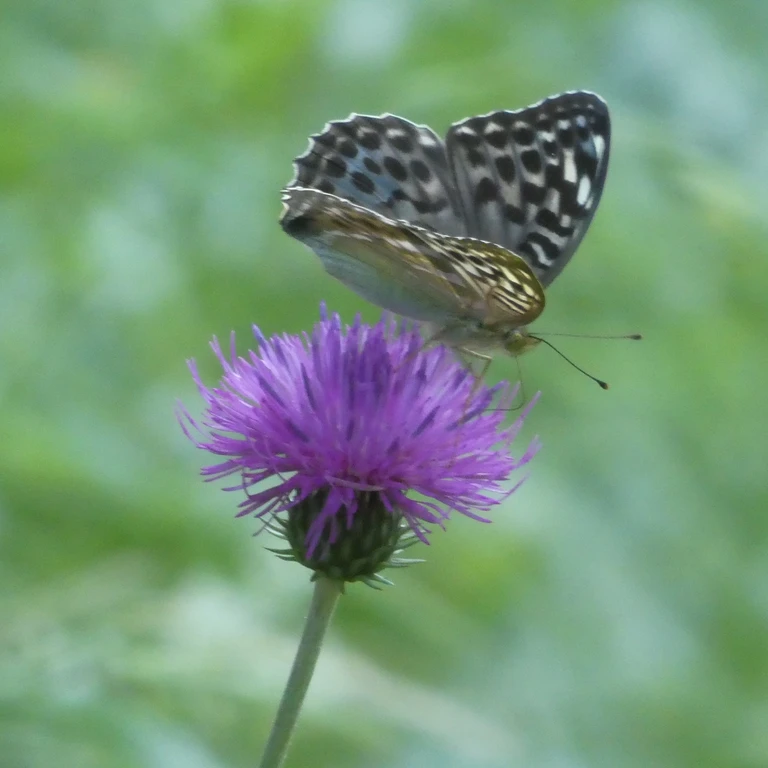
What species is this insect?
Argynnis paphia
